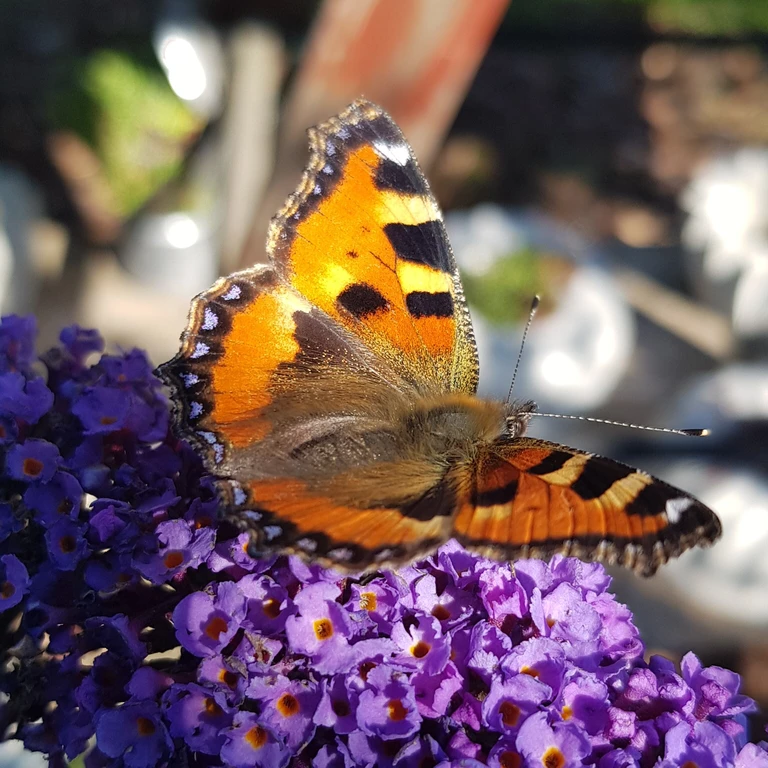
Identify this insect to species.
Aglais urticae
